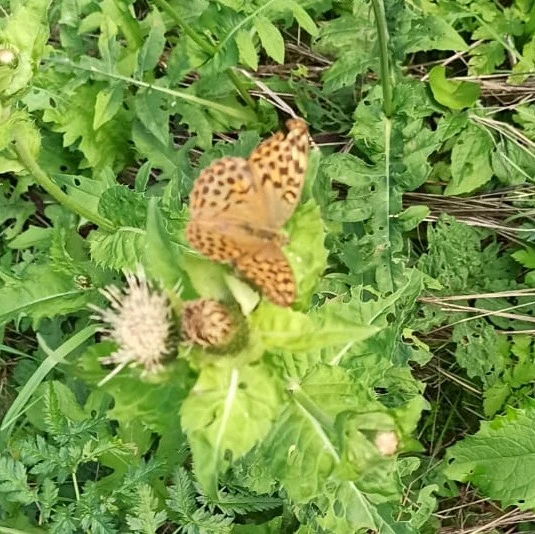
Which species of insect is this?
Argynnis paphia
